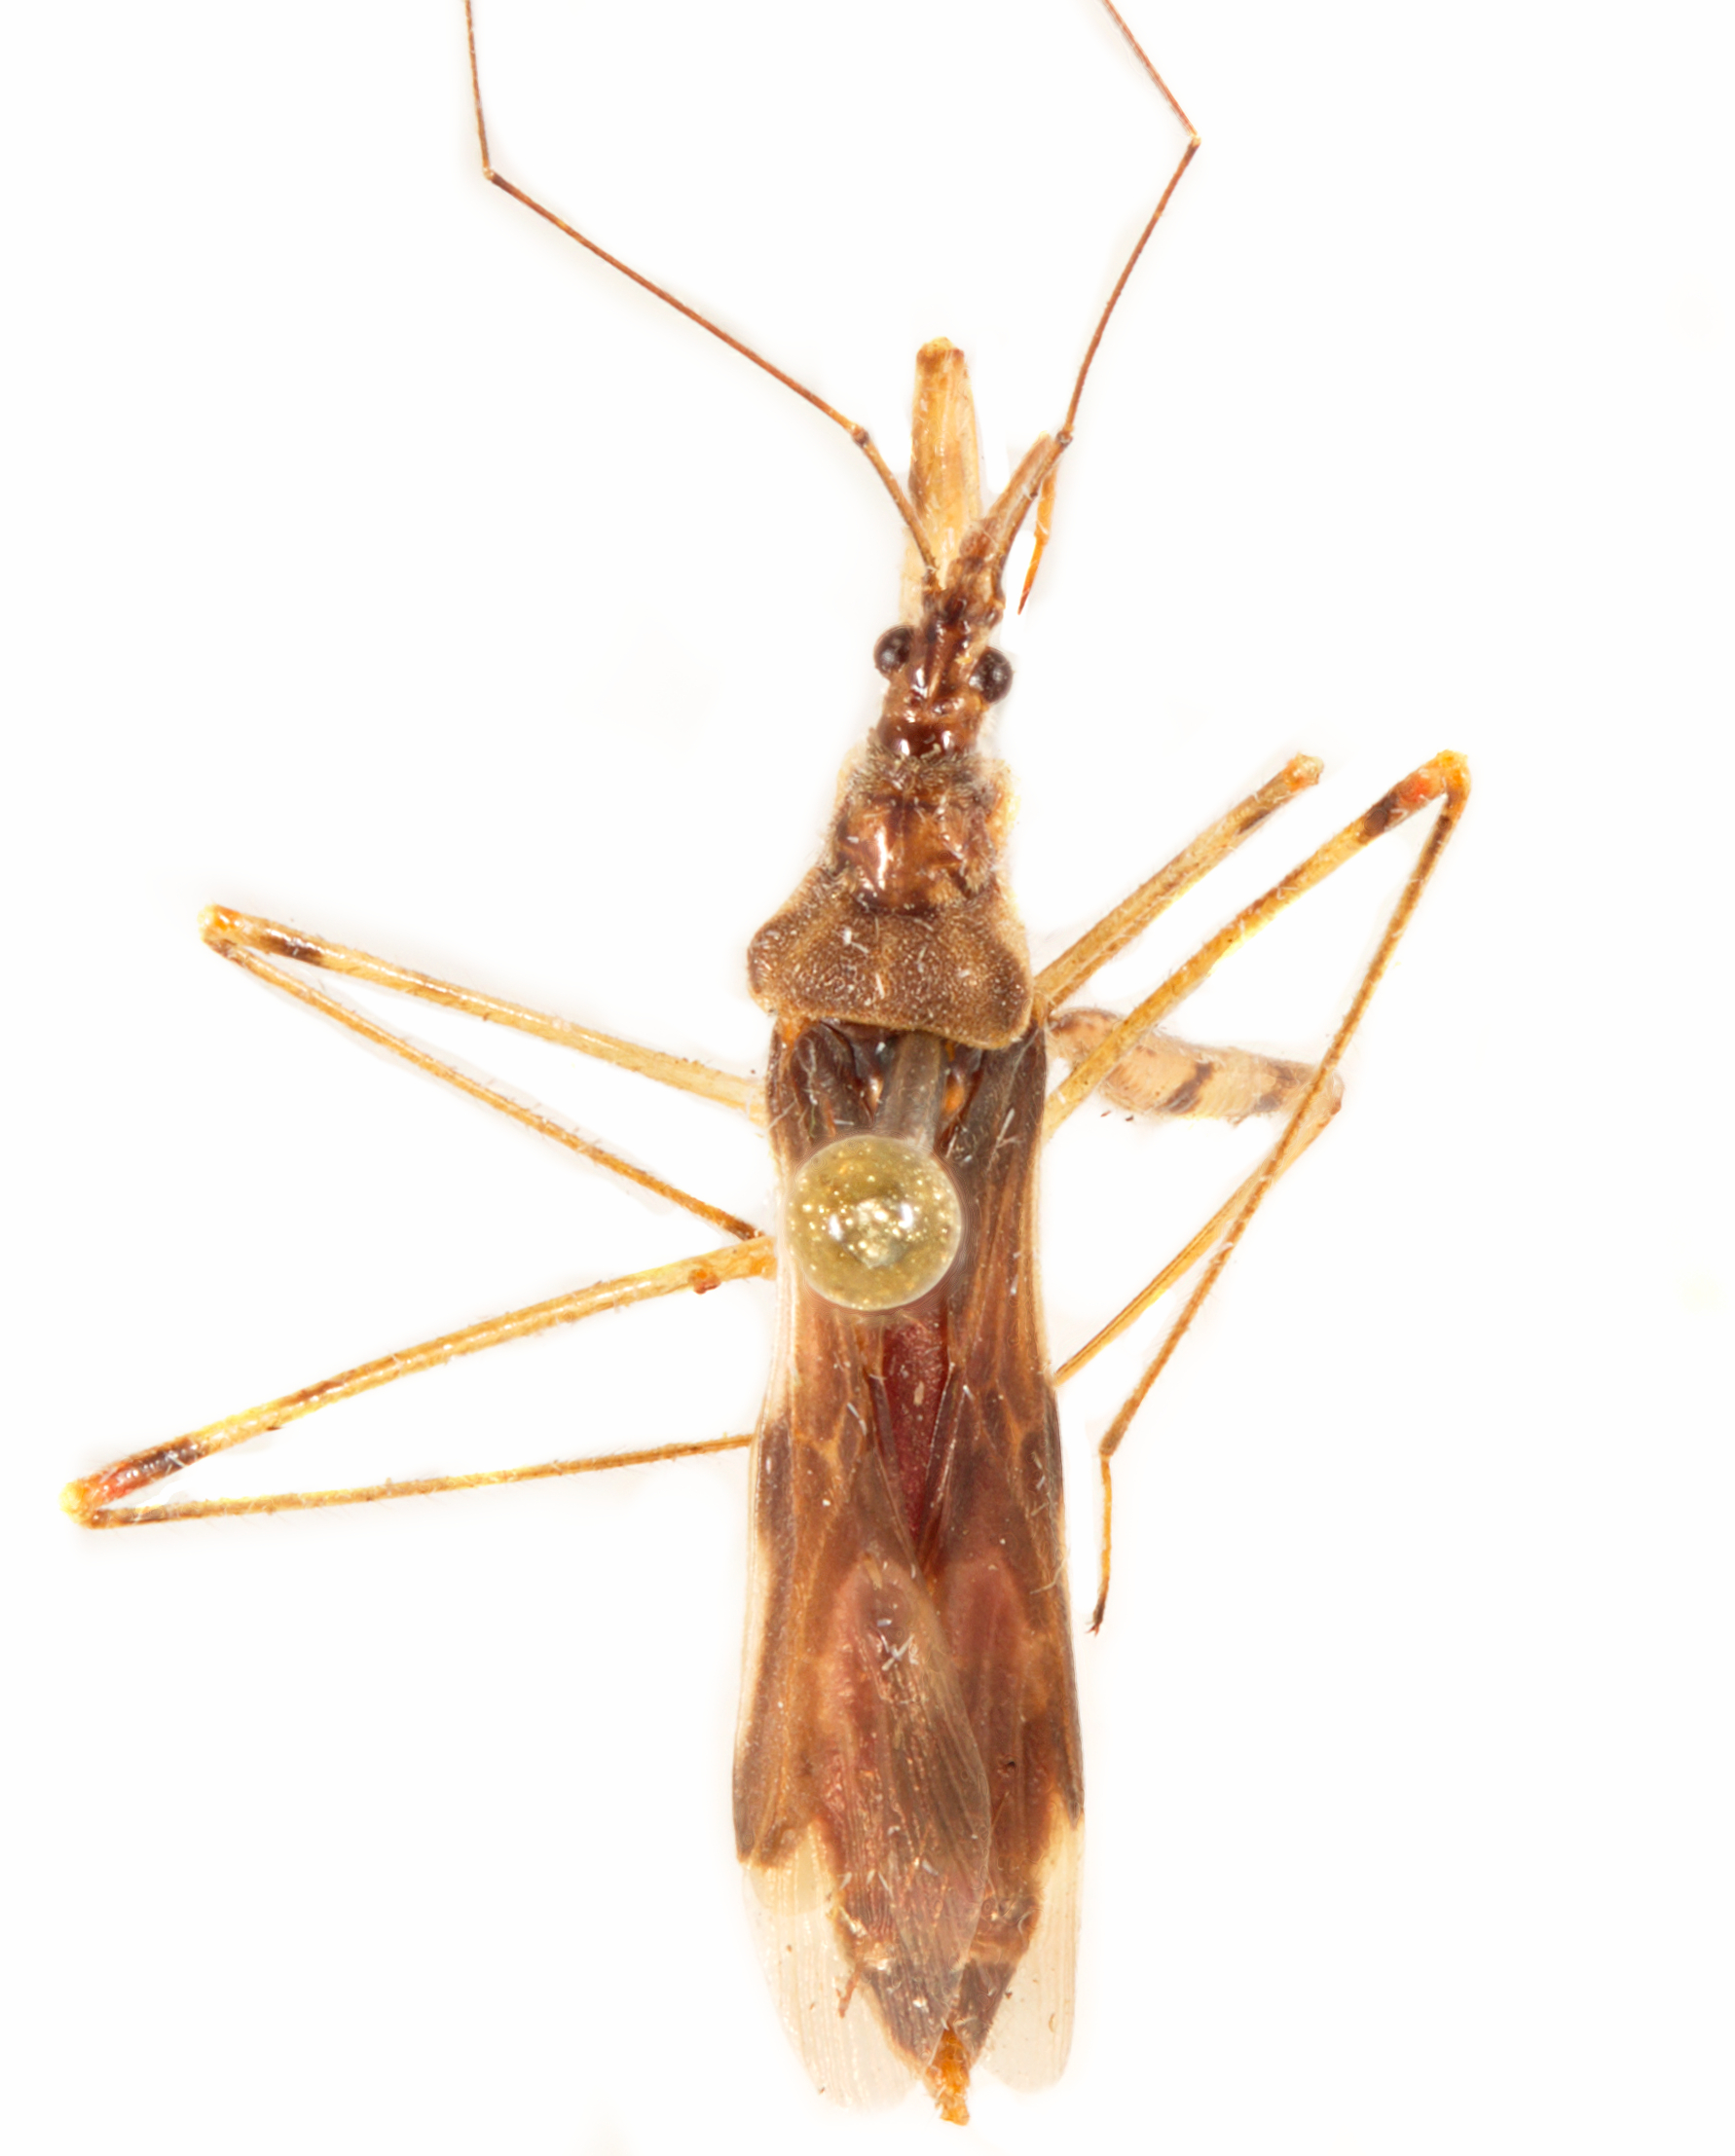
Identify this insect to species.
Gorpis papuanus
